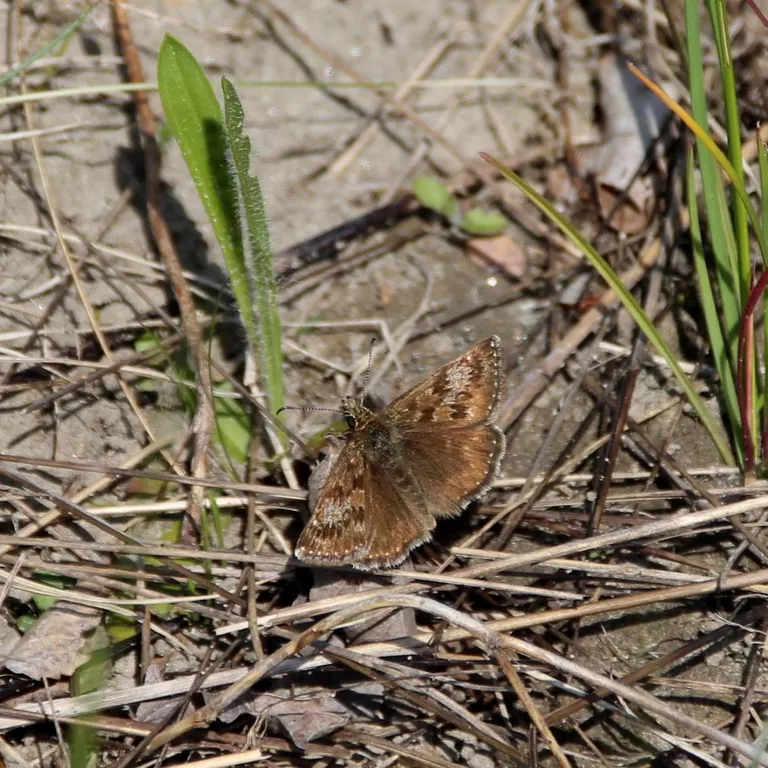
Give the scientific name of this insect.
Erynnis tages
